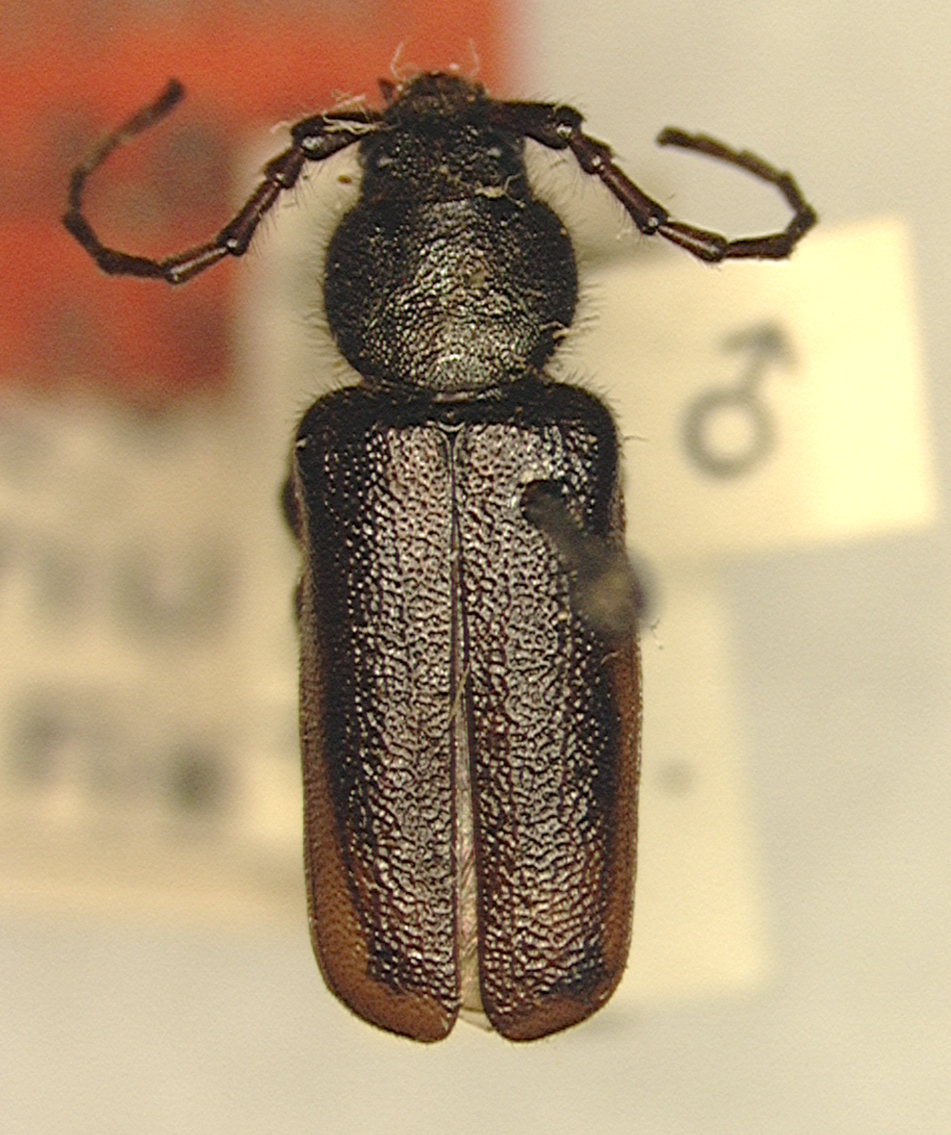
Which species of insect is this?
Callidium sequoiarium
